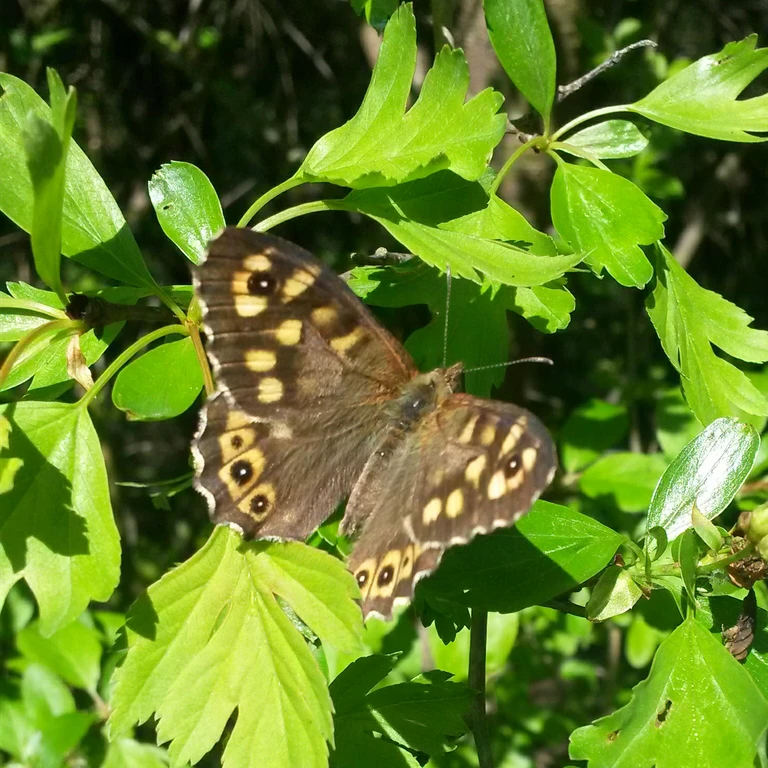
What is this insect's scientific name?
Pararge aegeria
